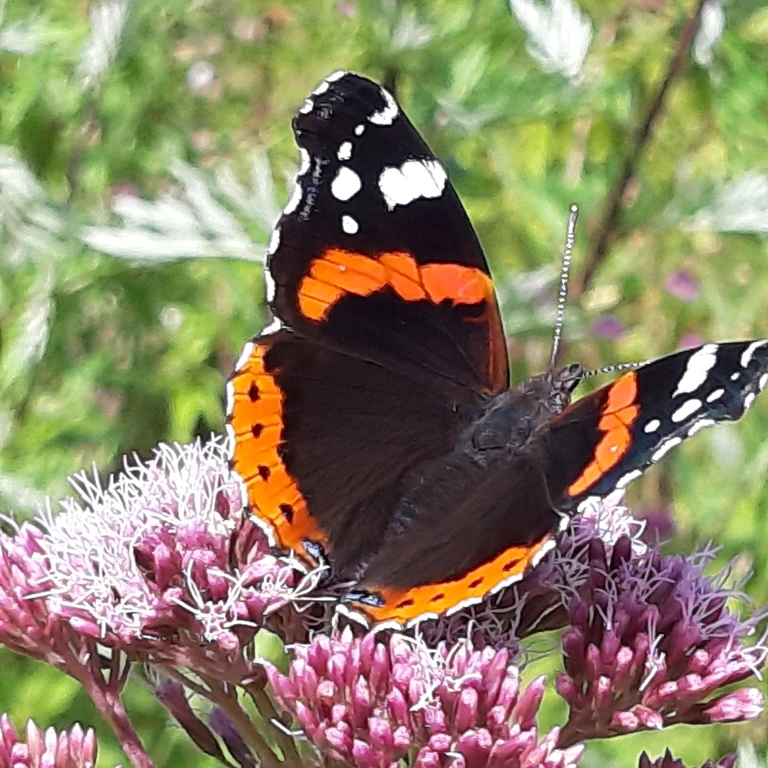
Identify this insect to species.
Vanessa atalanta
